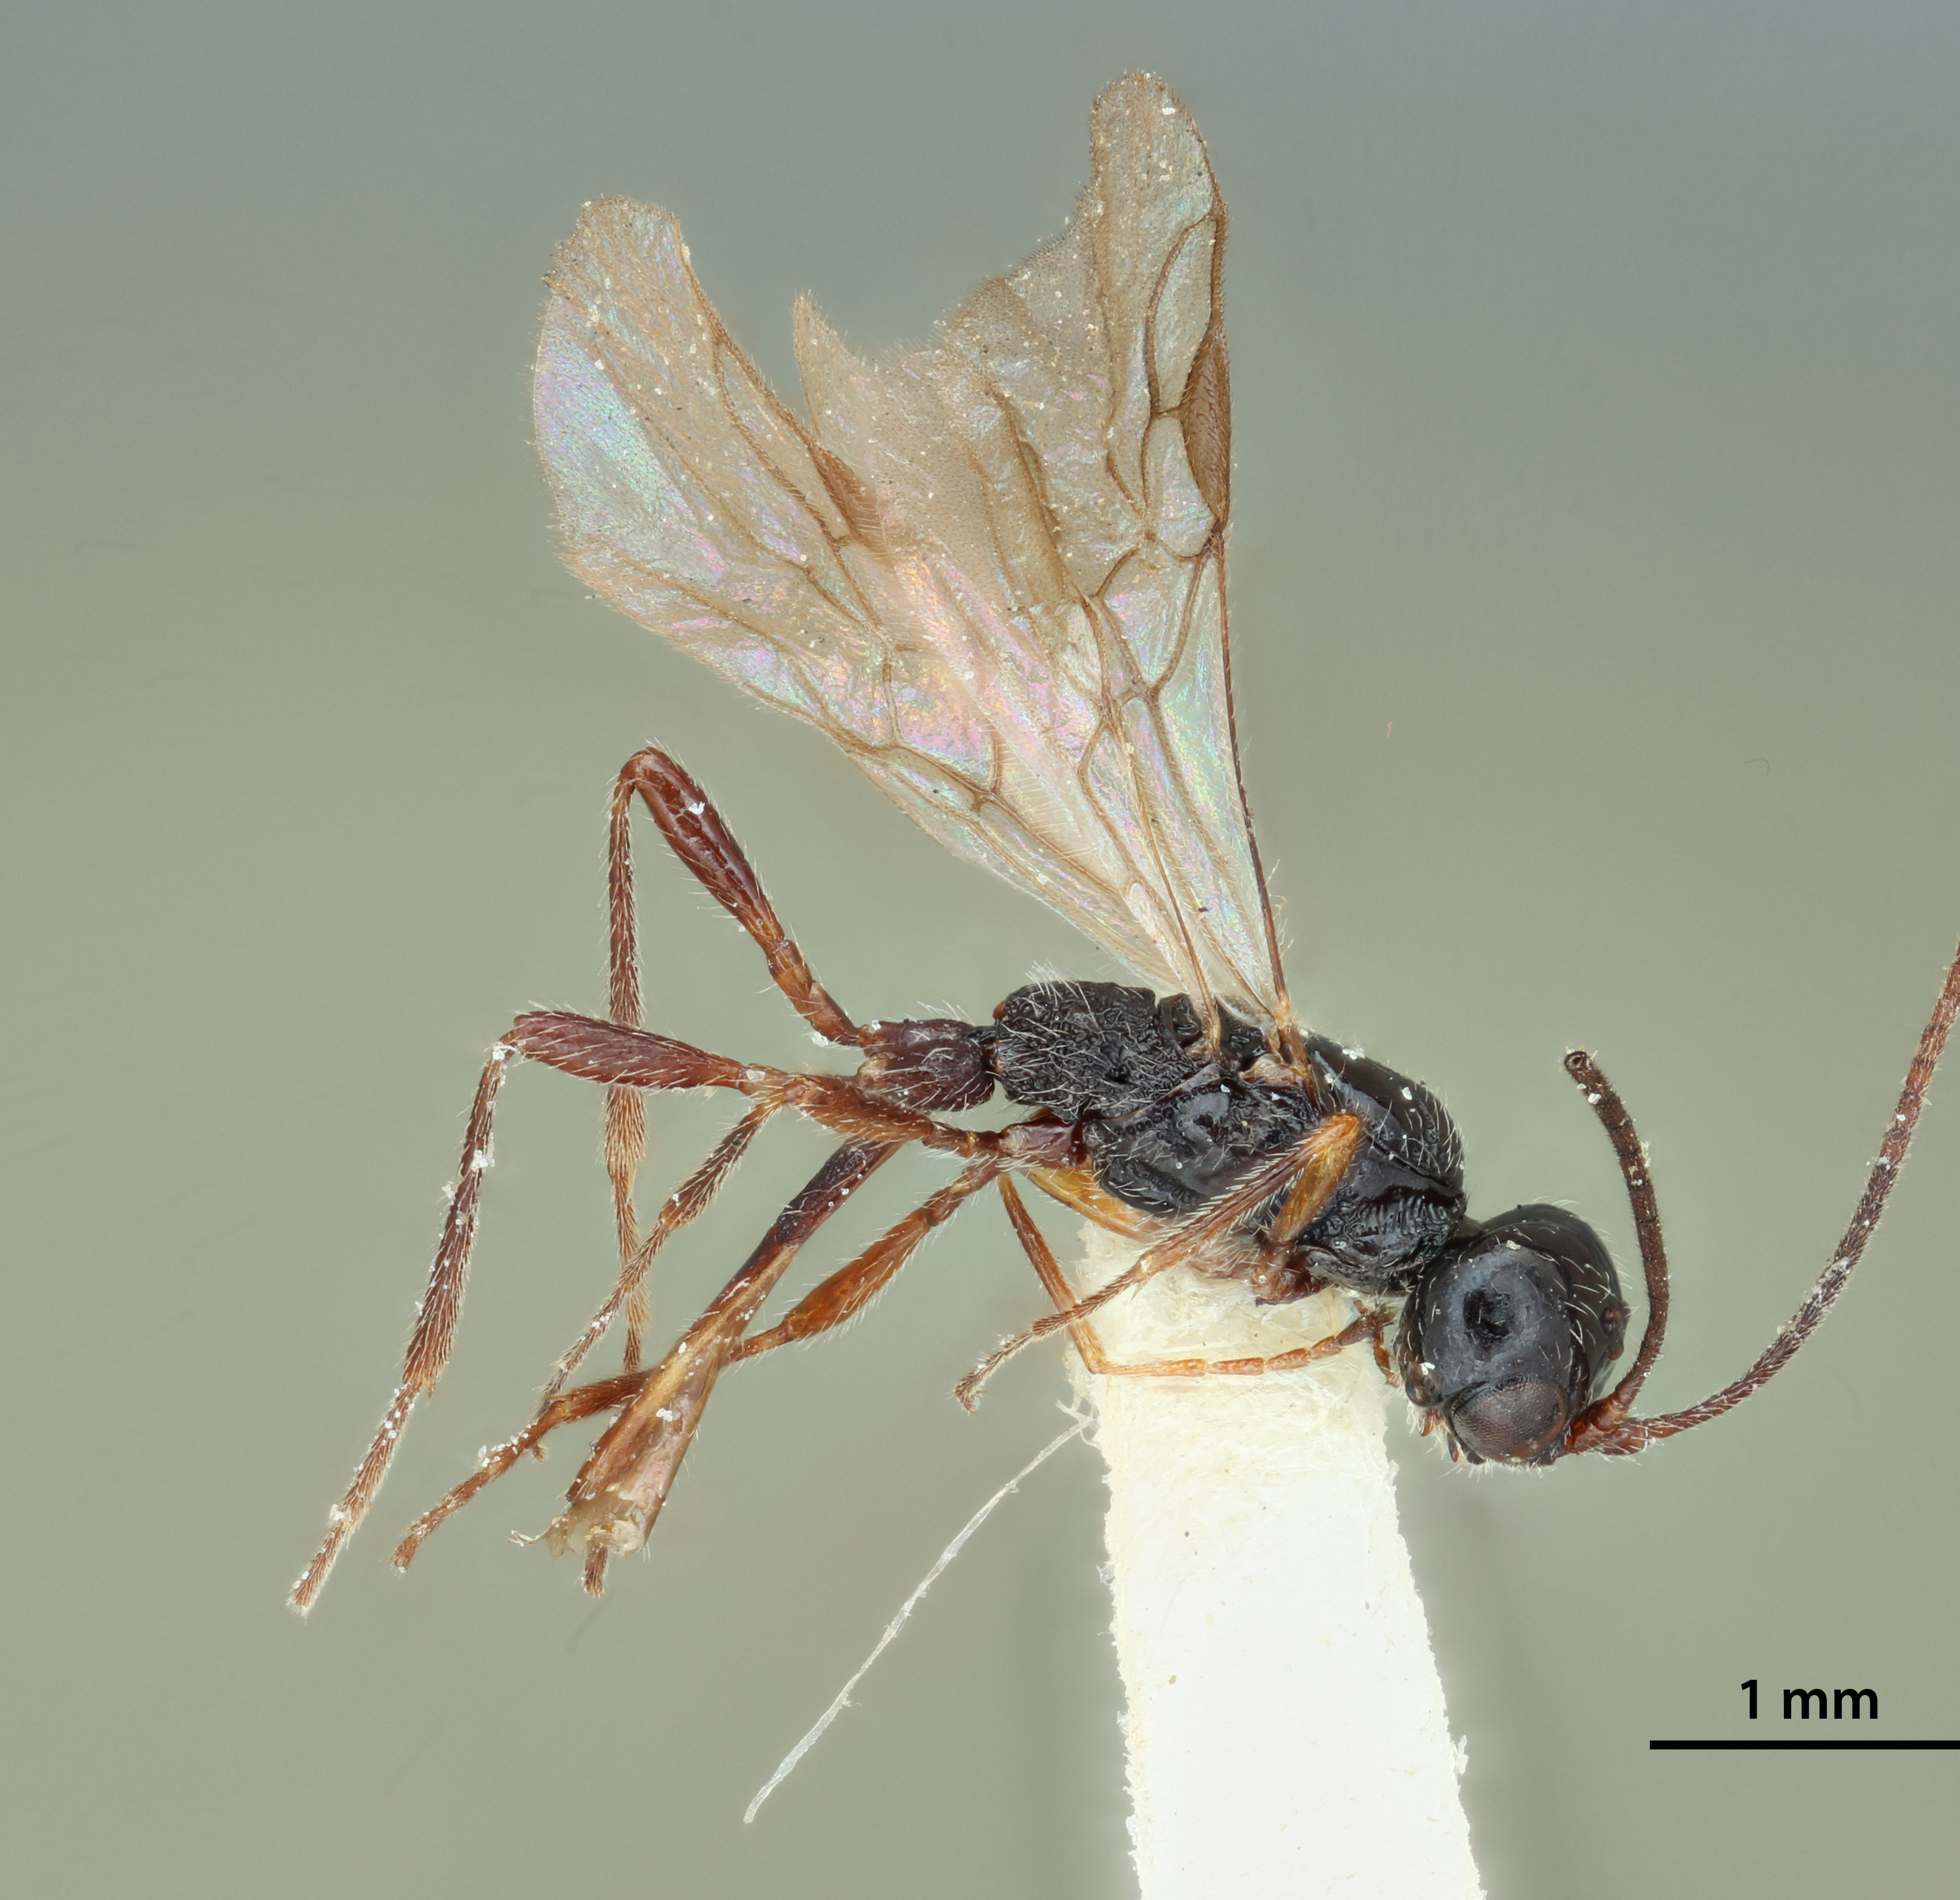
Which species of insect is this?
Coelinius nigripes
